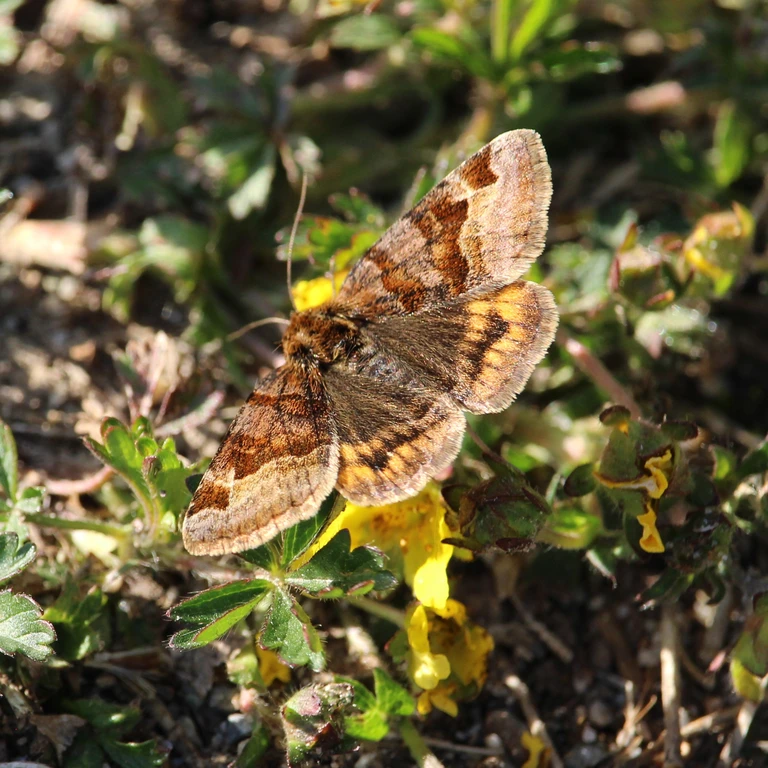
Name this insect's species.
Euclidia glyphica
